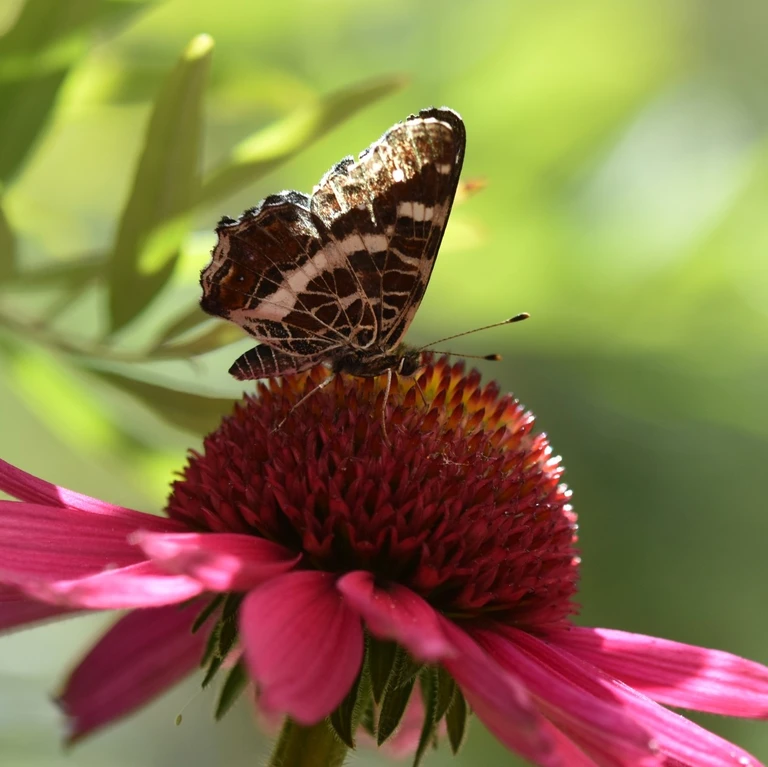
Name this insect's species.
Araschnia levana
